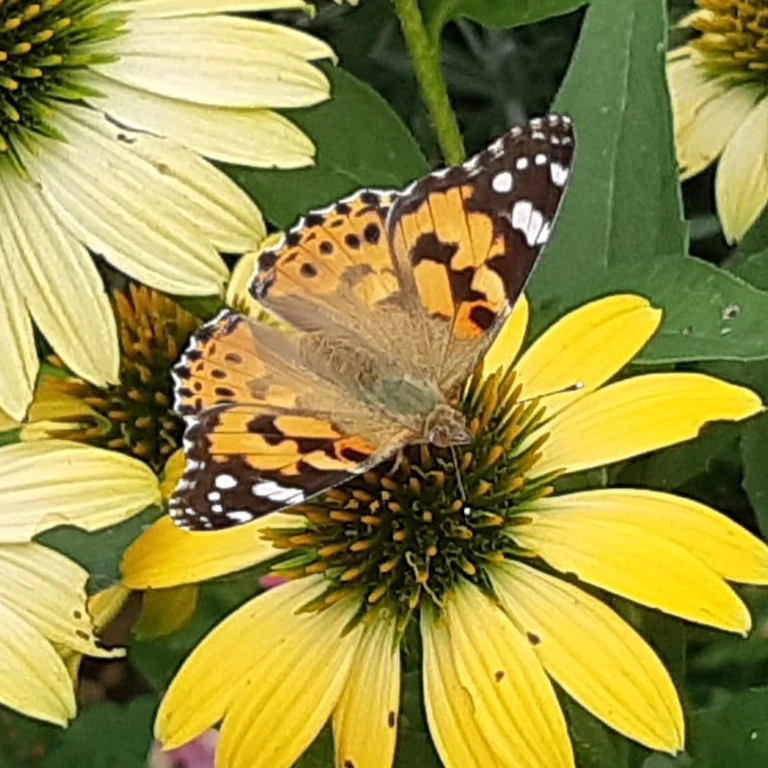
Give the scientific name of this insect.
Vanessa cardui
